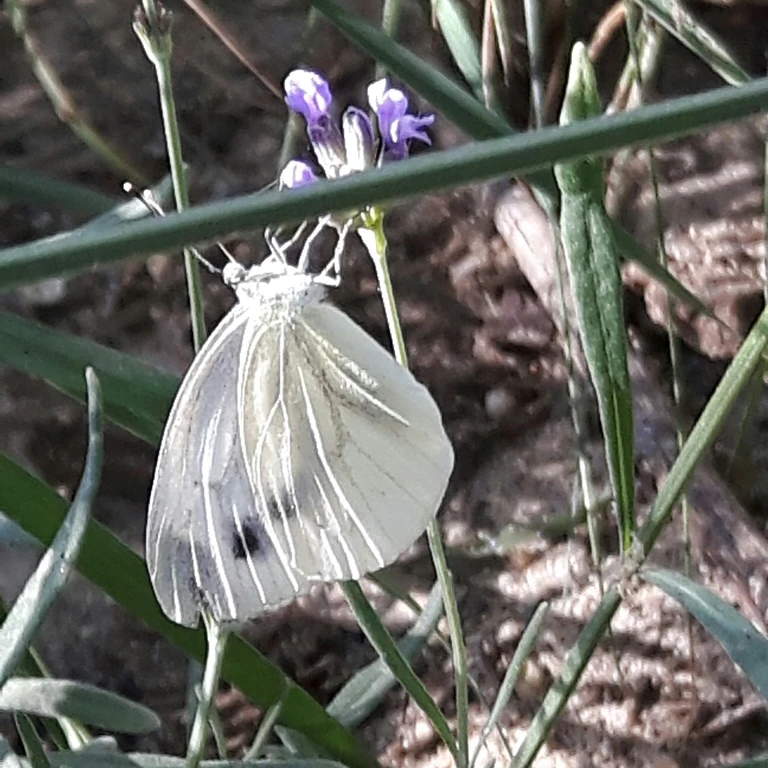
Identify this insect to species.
Pieris napi
